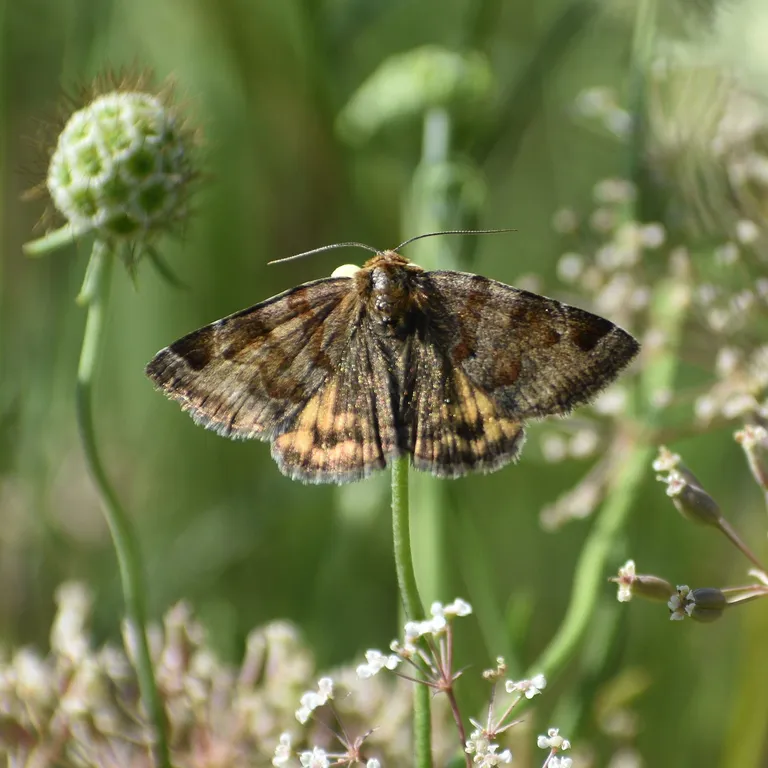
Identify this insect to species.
Euclidia glyphica
